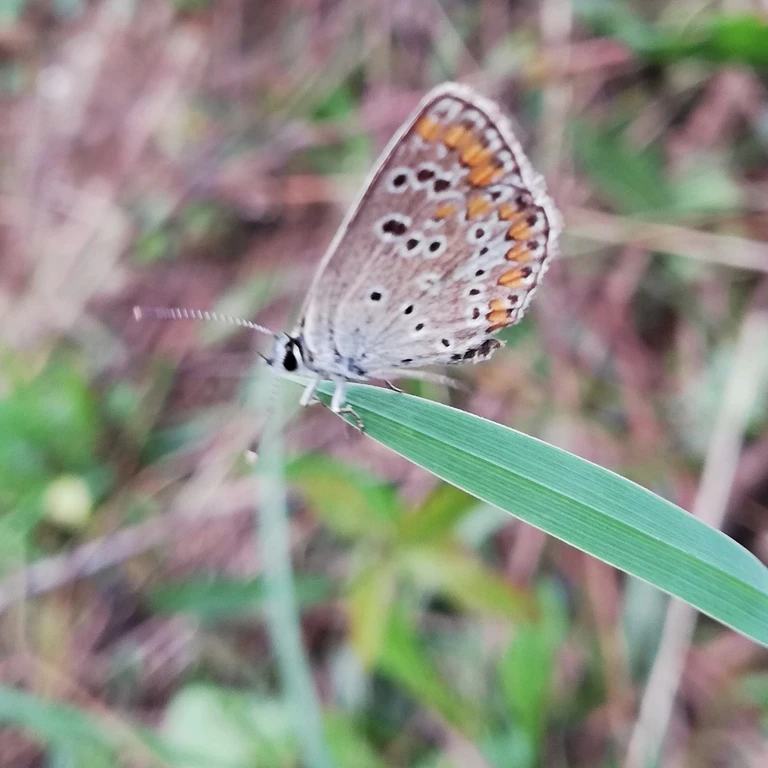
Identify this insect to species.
Aricia agestis/artaxerxes
